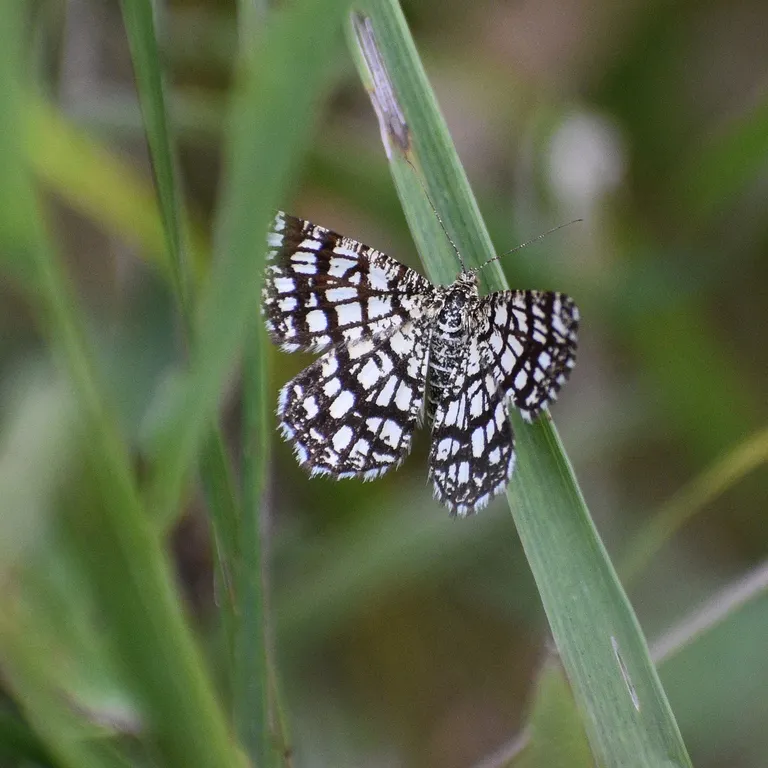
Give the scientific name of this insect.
Chiasmia clathrata
